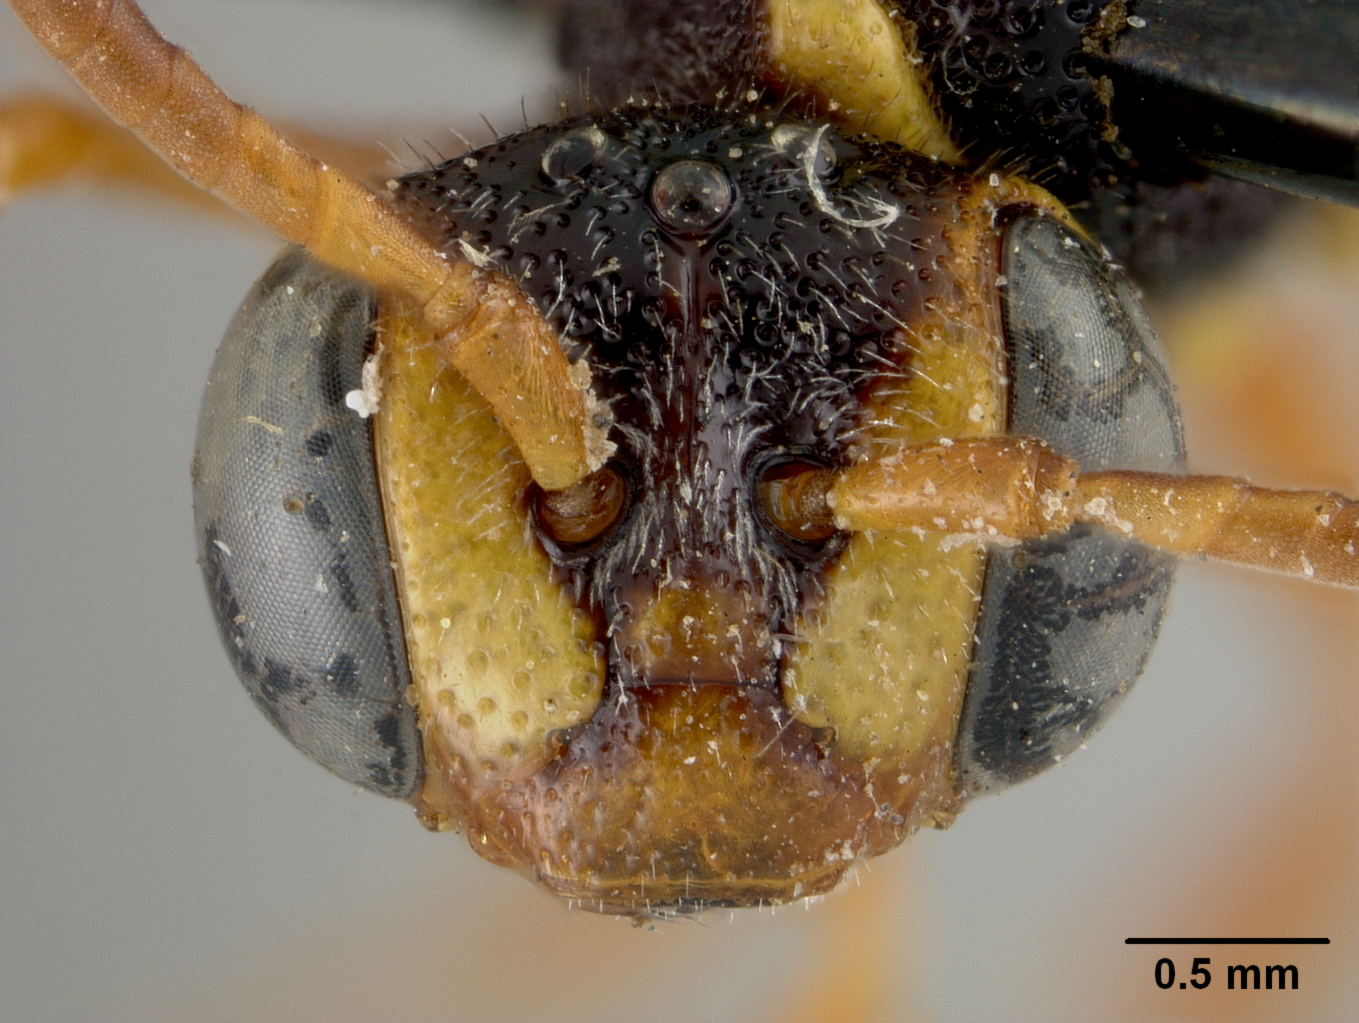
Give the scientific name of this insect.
Nomada vegana
